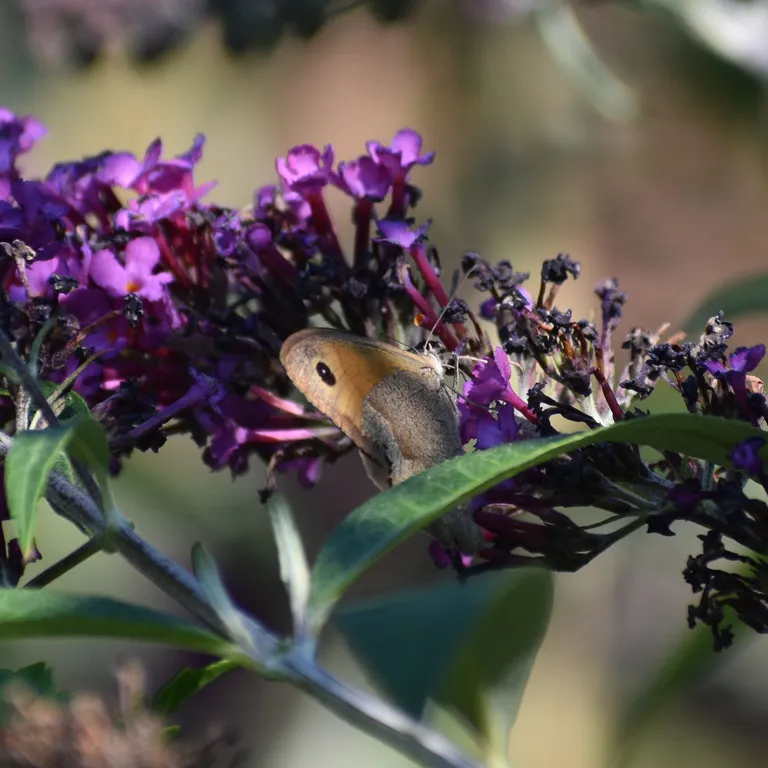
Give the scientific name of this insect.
Maniola jurtina
